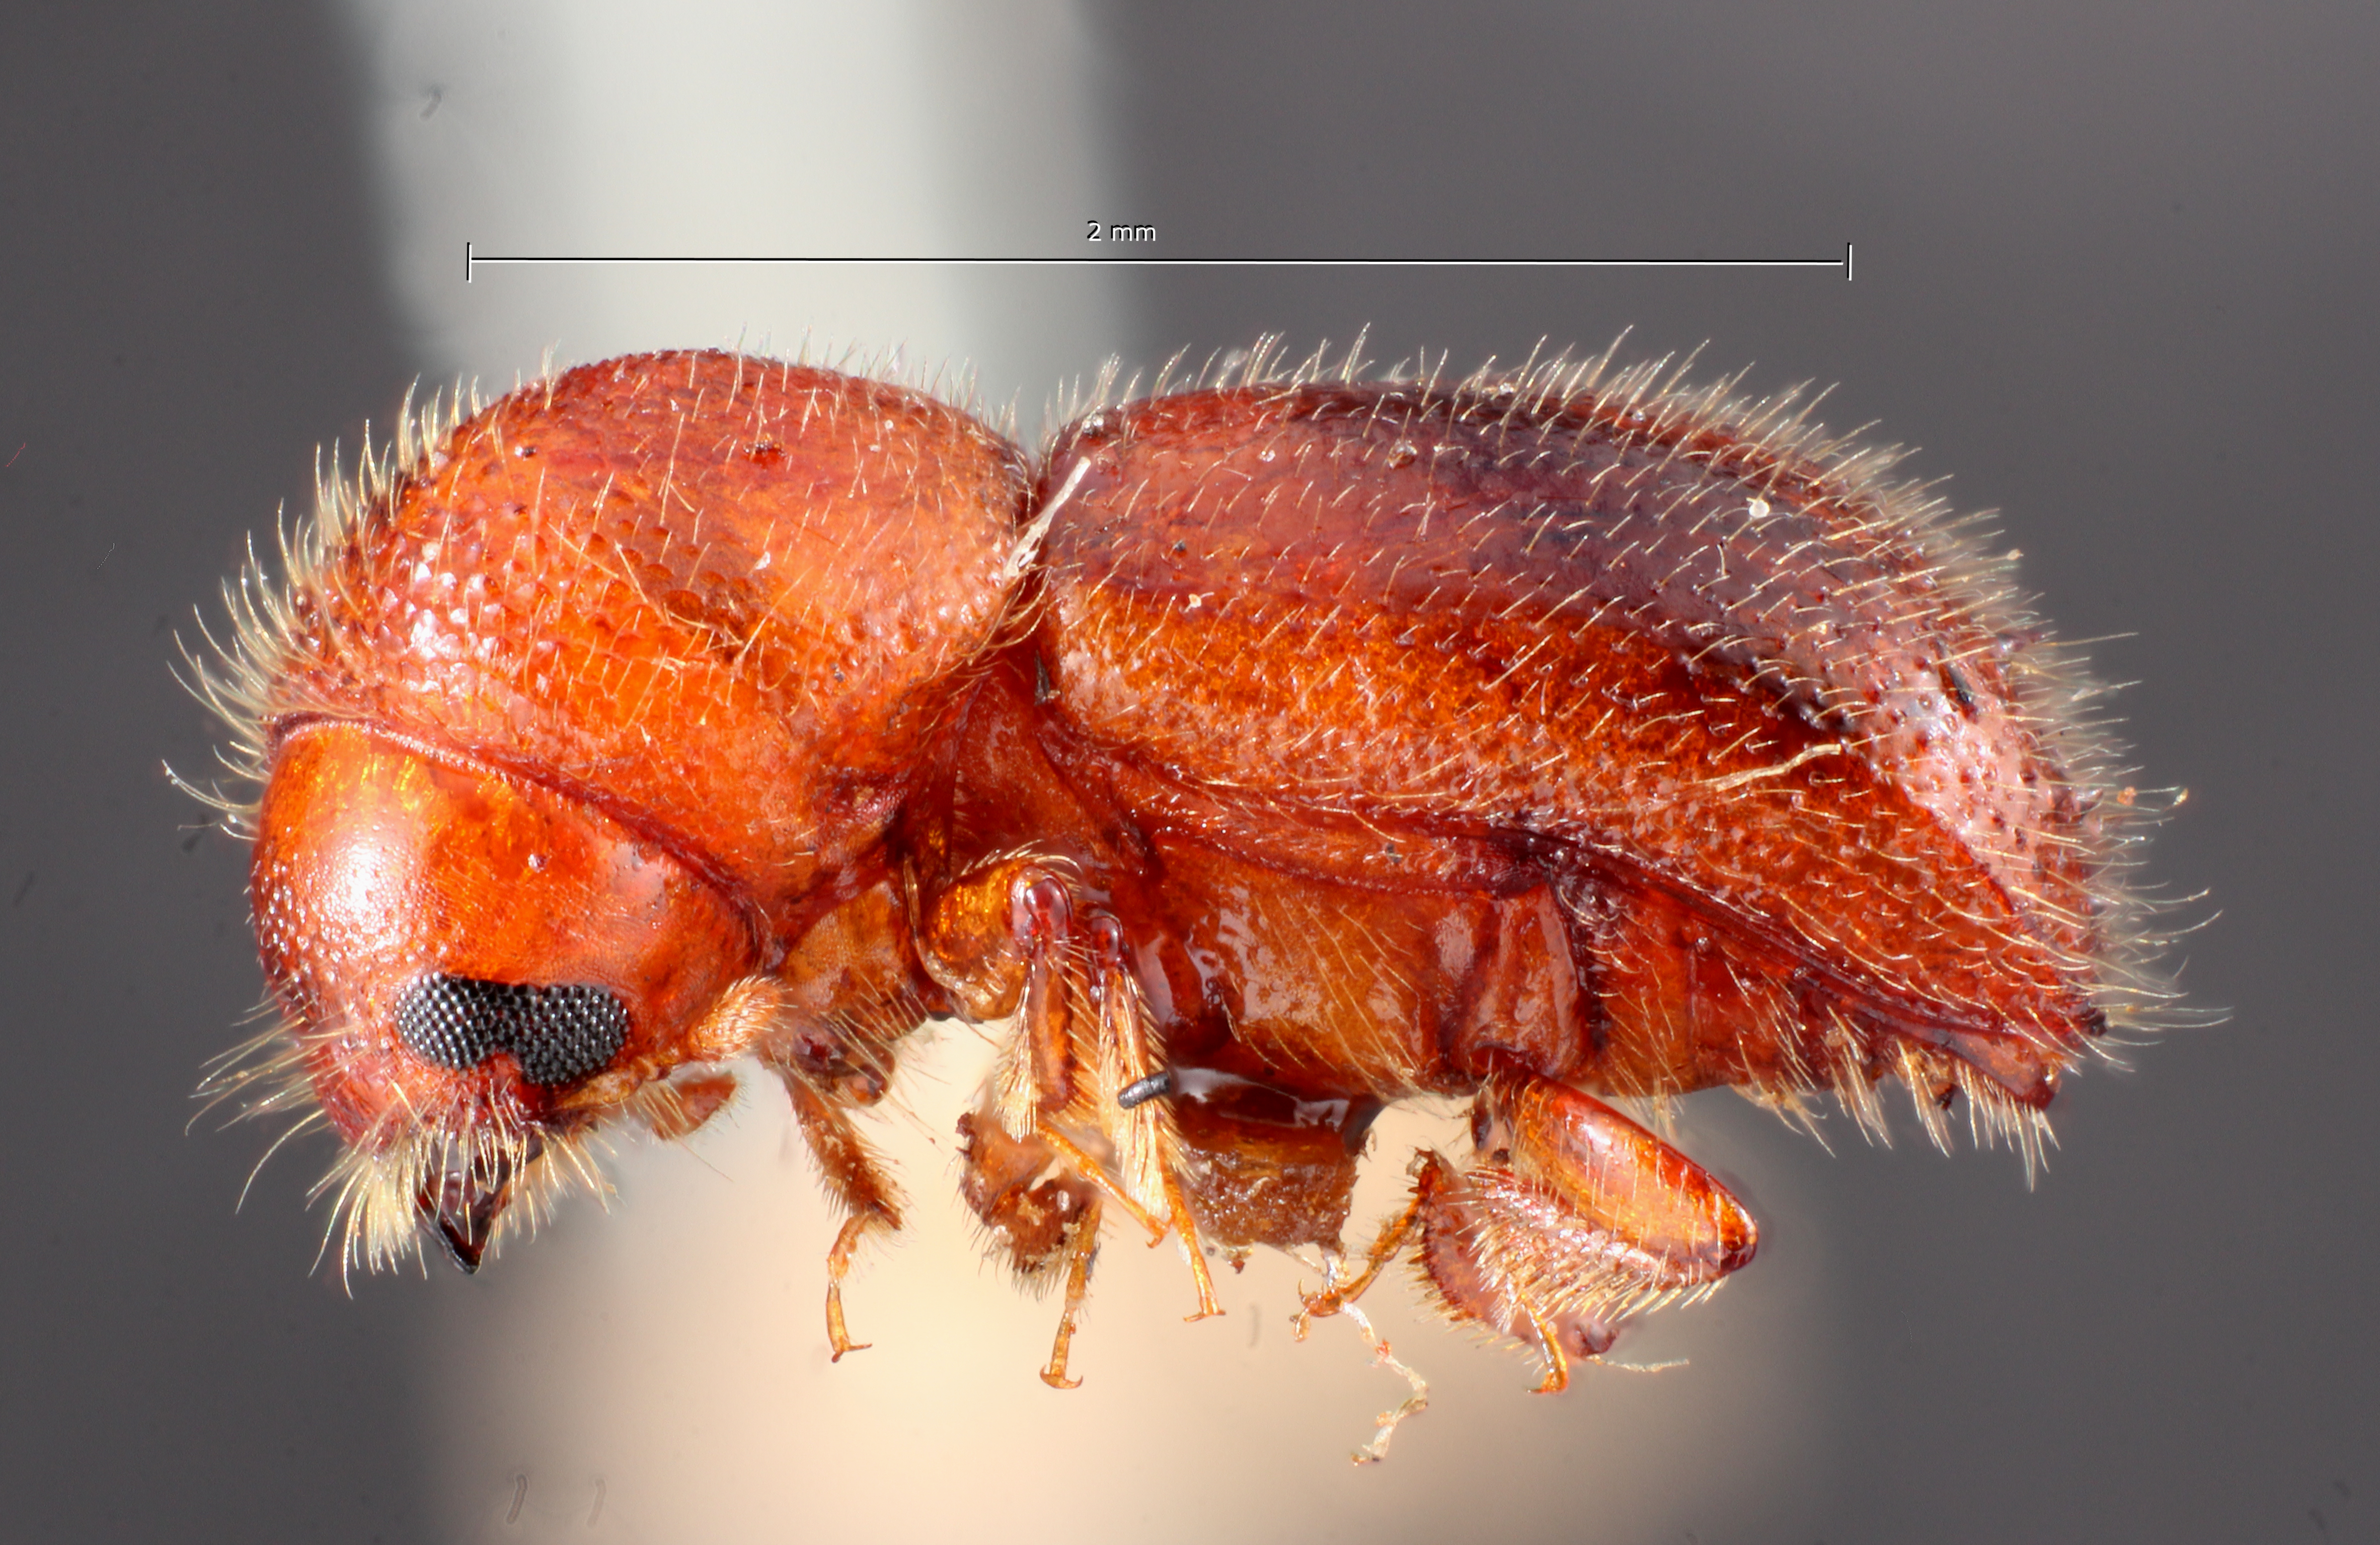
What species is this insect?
Ambrosiodmus guatemalensis
